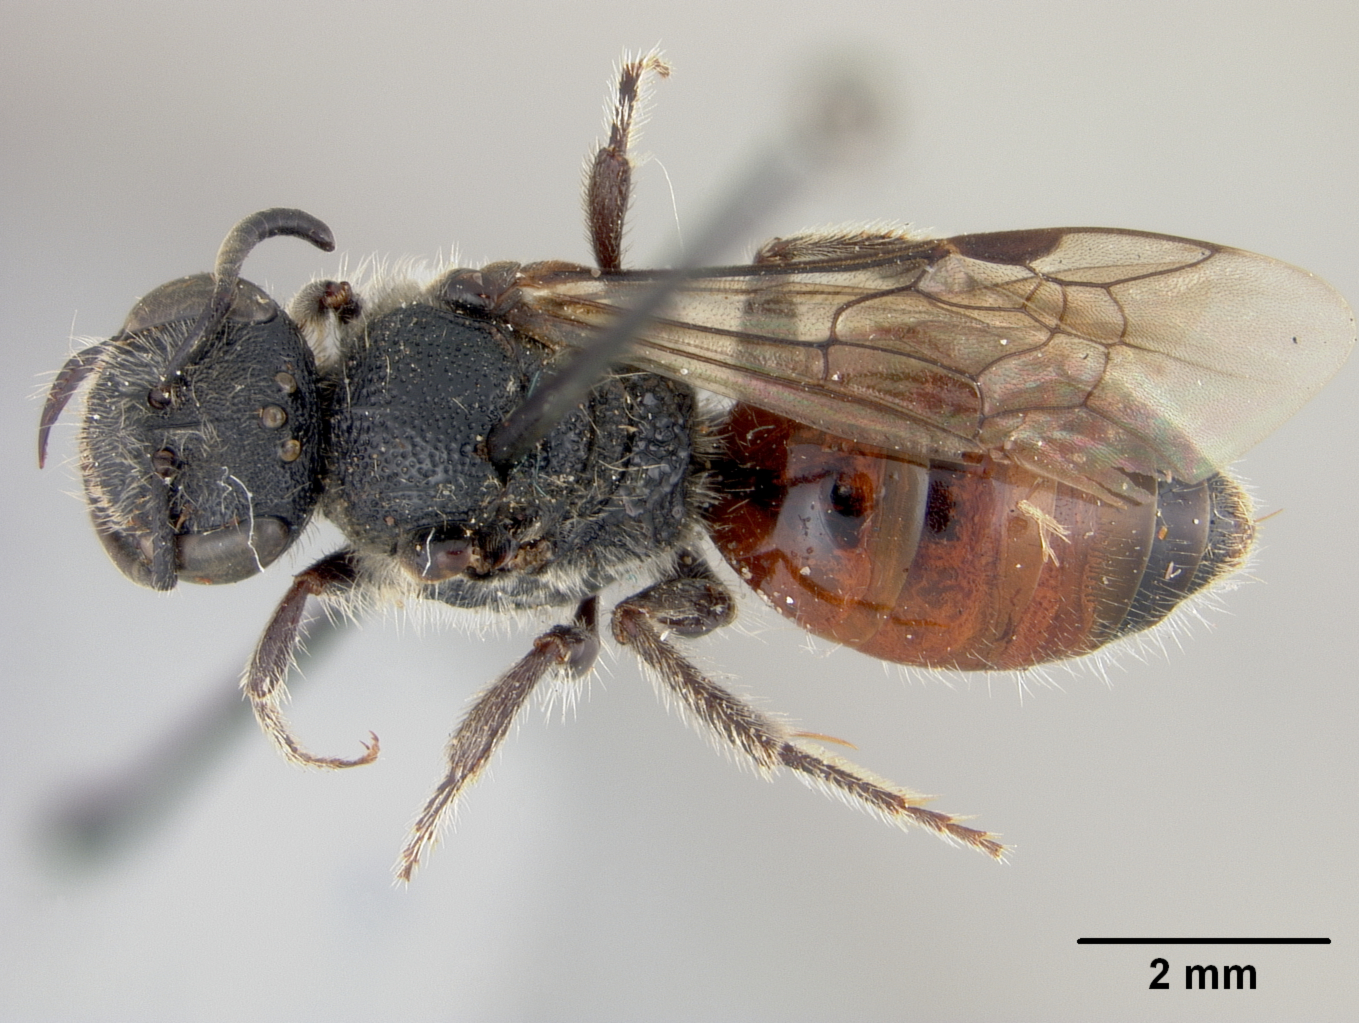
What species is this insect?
Sphecodes grahami
